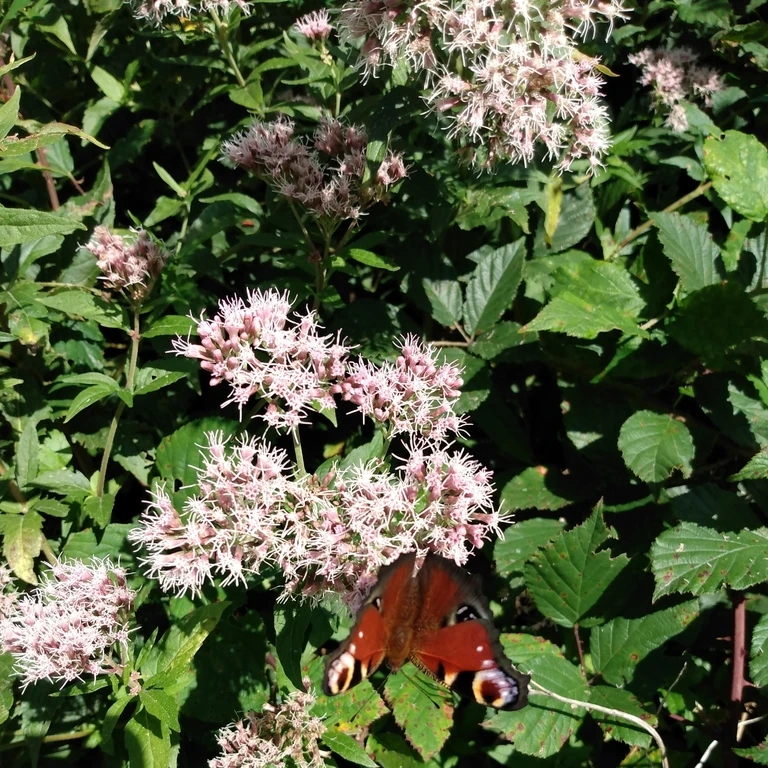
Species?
Aglais io
